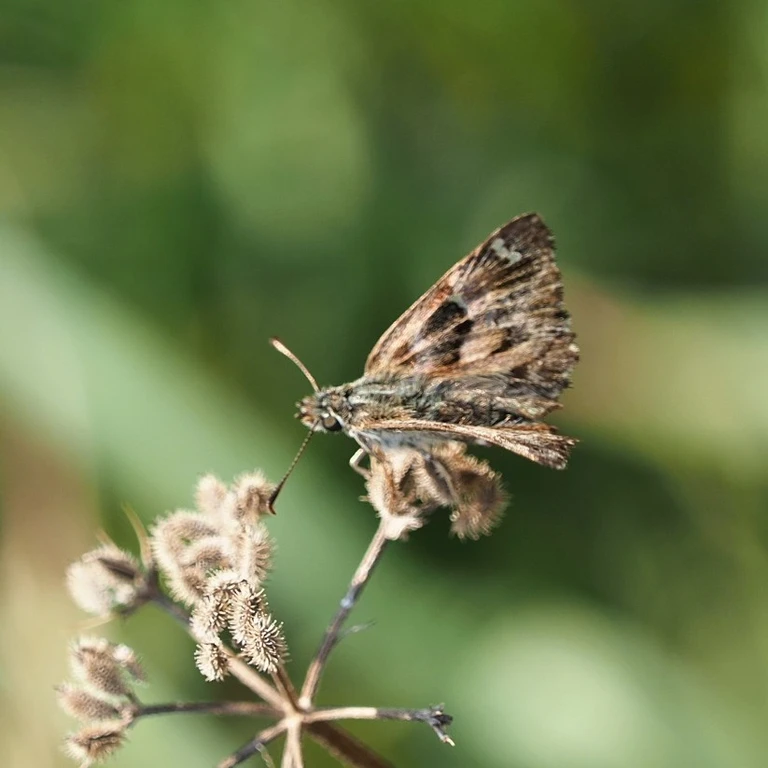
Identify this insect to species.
Carcharodus alceae
